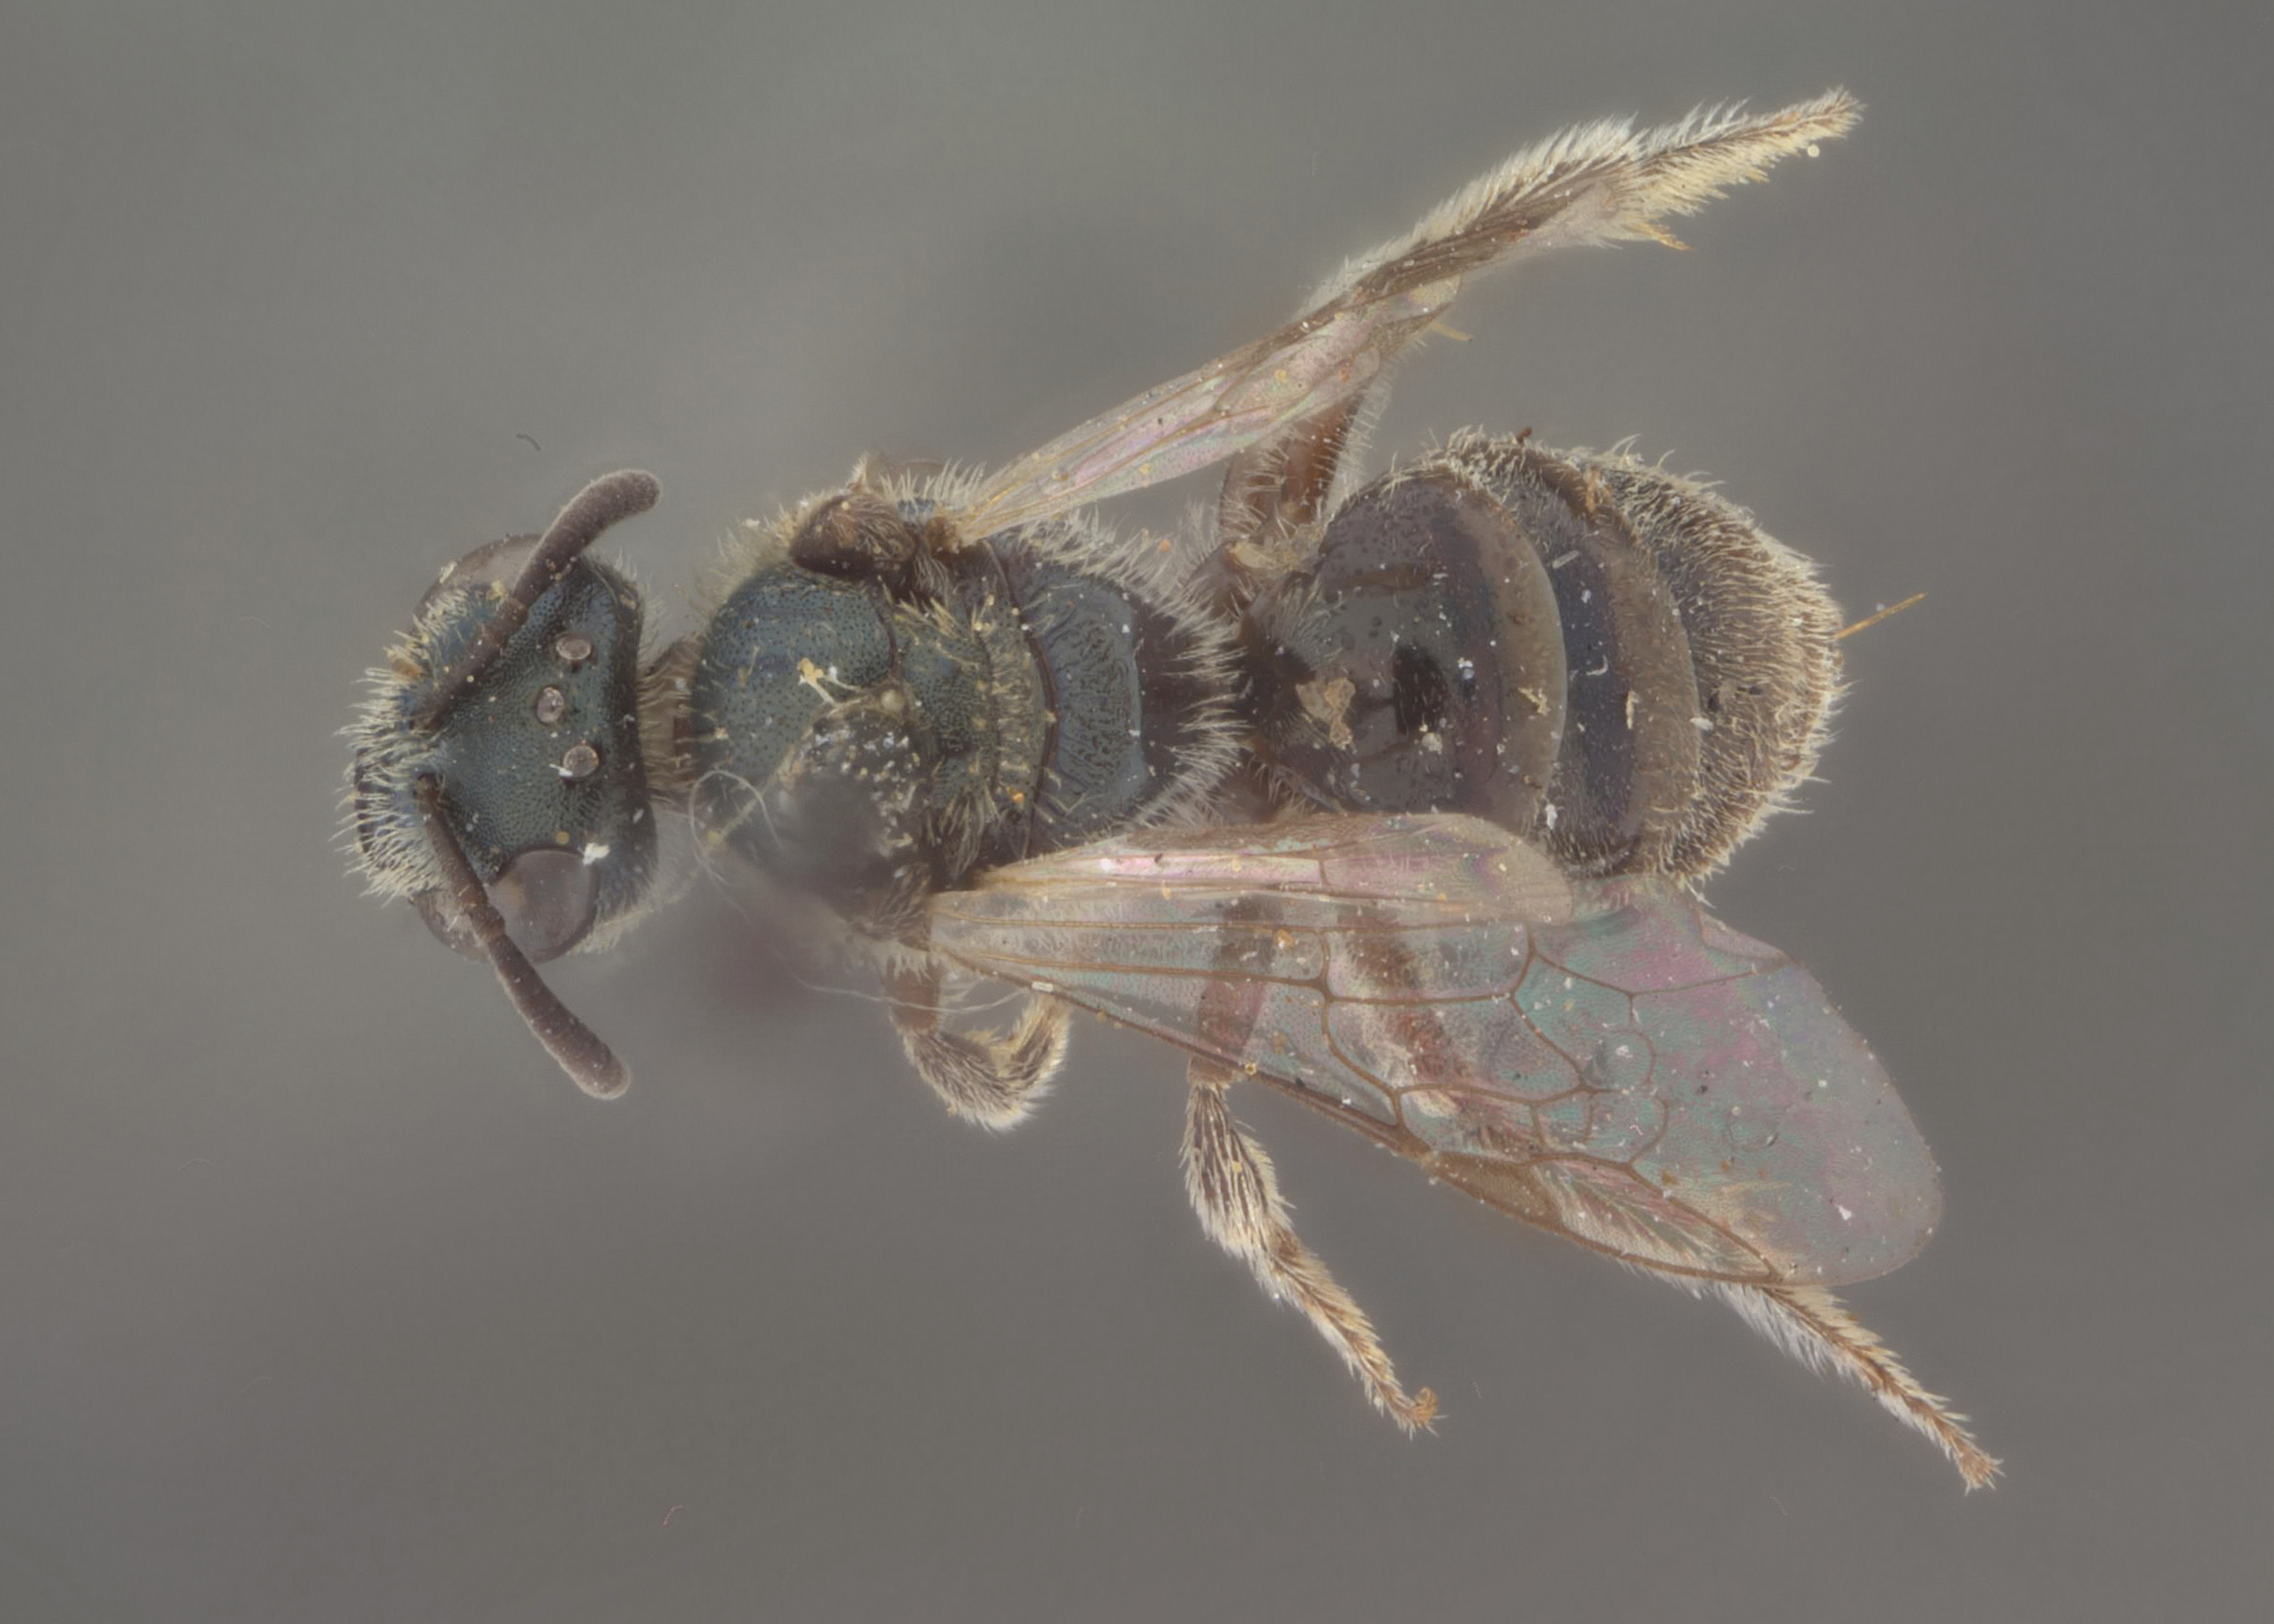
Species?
Halictus ellisiae
